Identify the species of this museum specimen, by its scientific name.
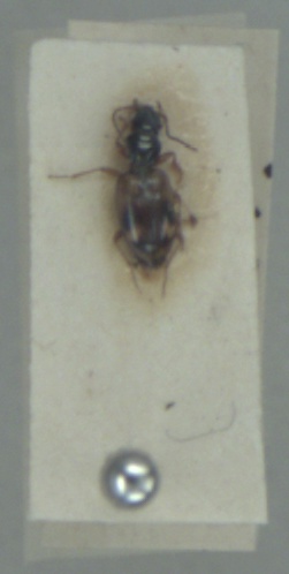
Bembidion articulatum
